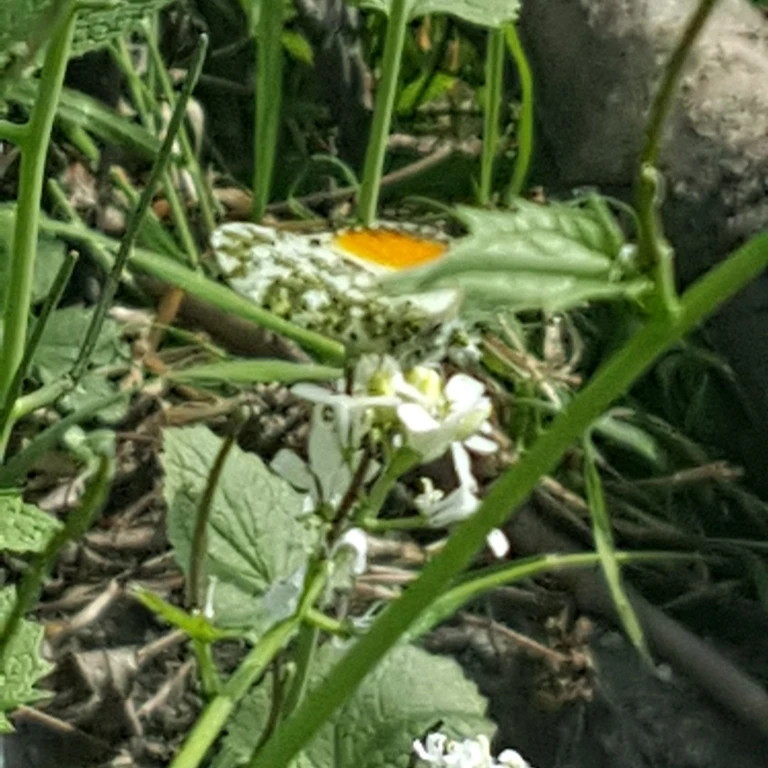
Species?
Anthocharis cardamines
